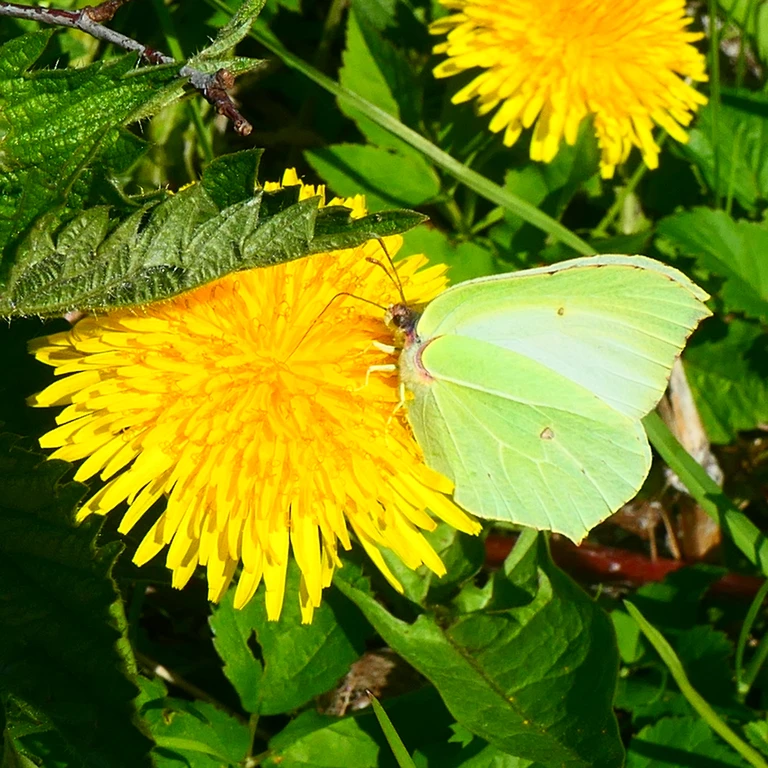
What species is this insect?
Gonepteryx rhamni
